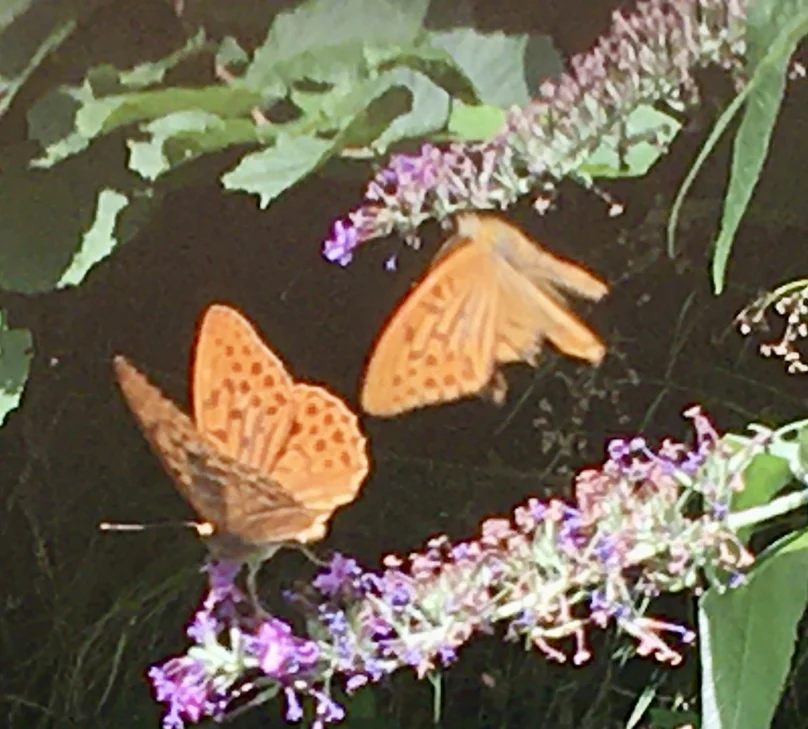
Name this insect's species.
Argynnis paphia
